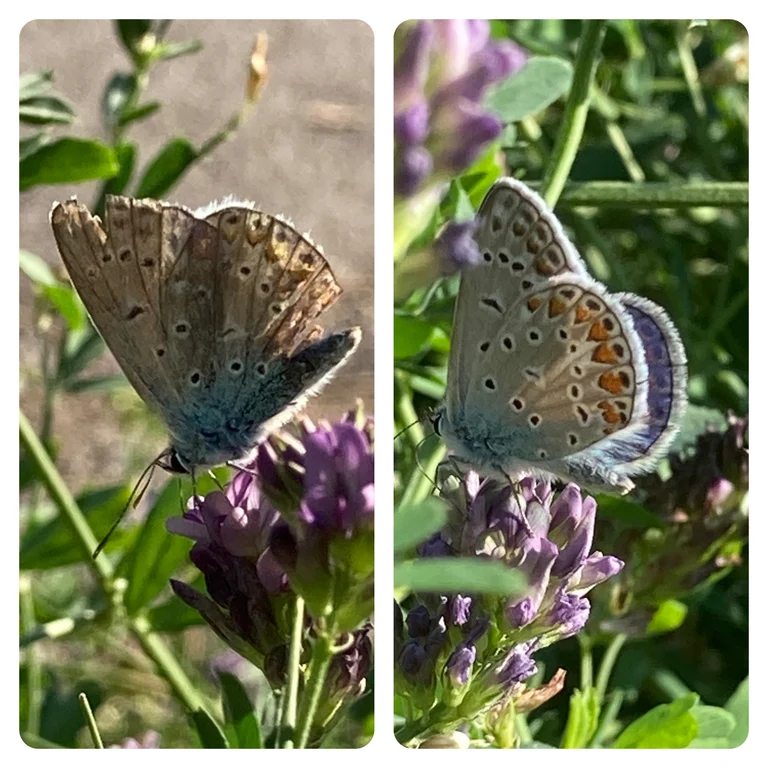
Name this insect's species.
Polyommatus icarus
